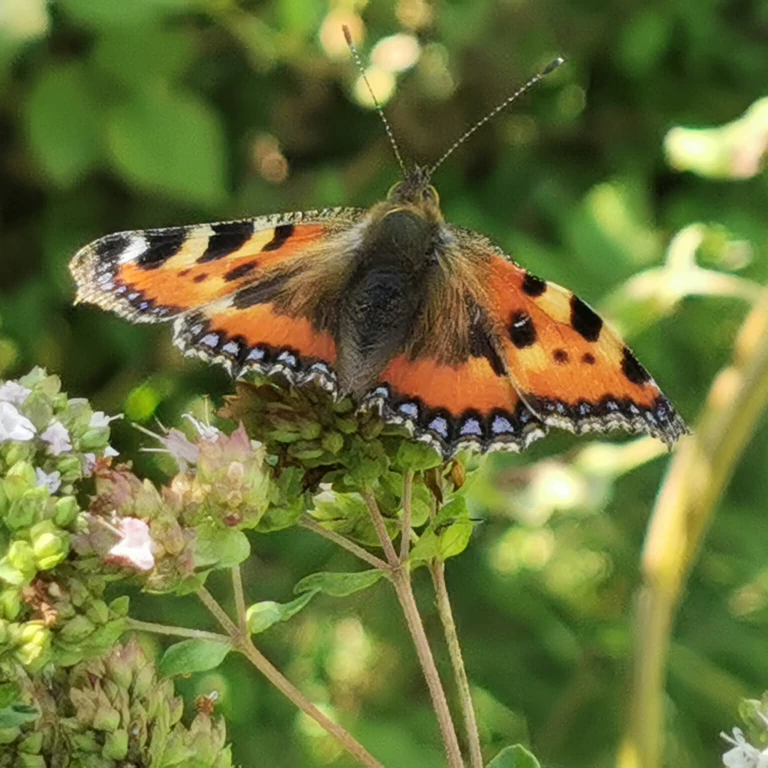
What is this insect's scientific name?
Aglais urticae
